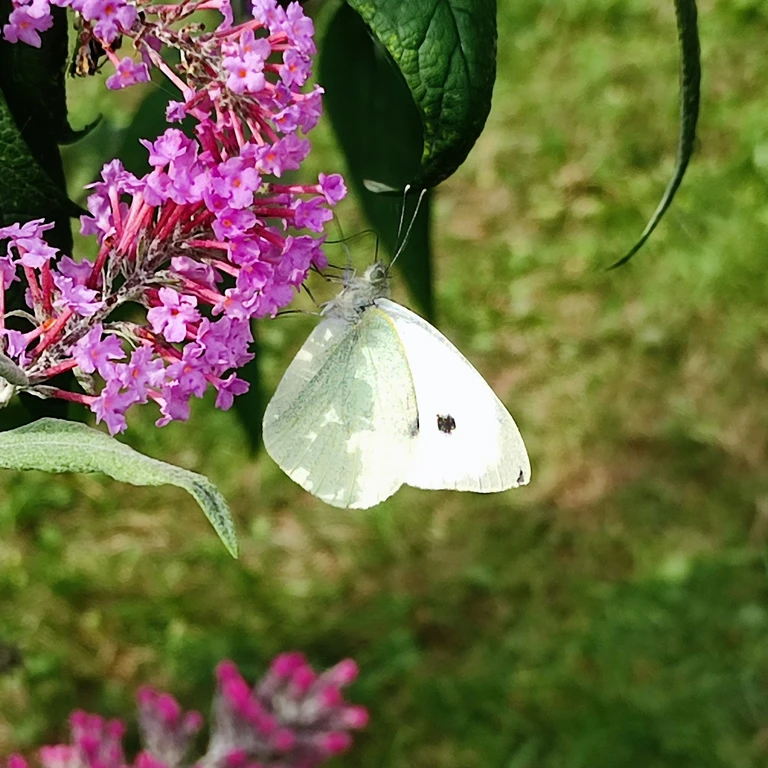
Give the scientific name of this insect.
Pieris brassicae
